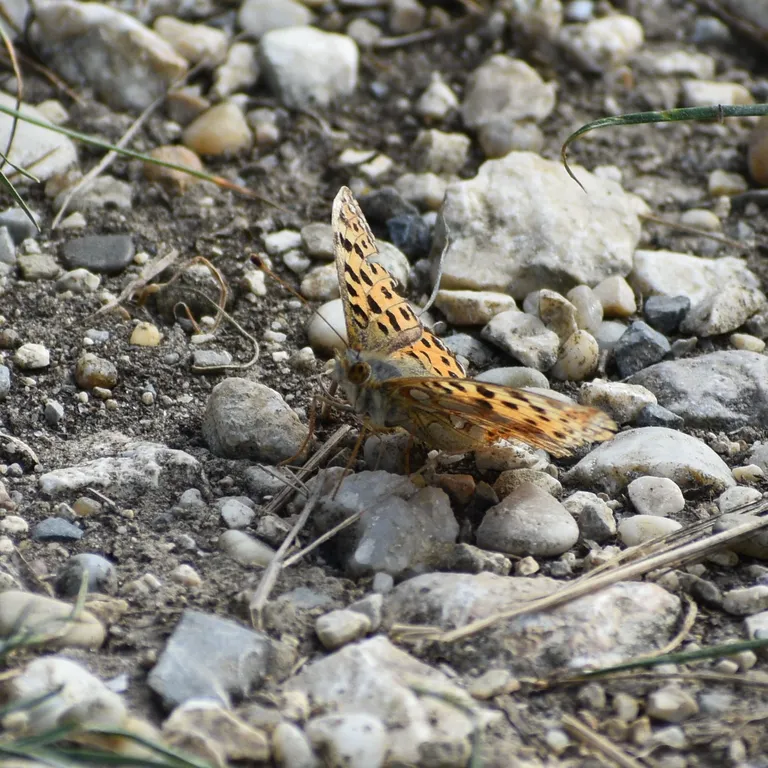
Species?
Issoria lathonia
